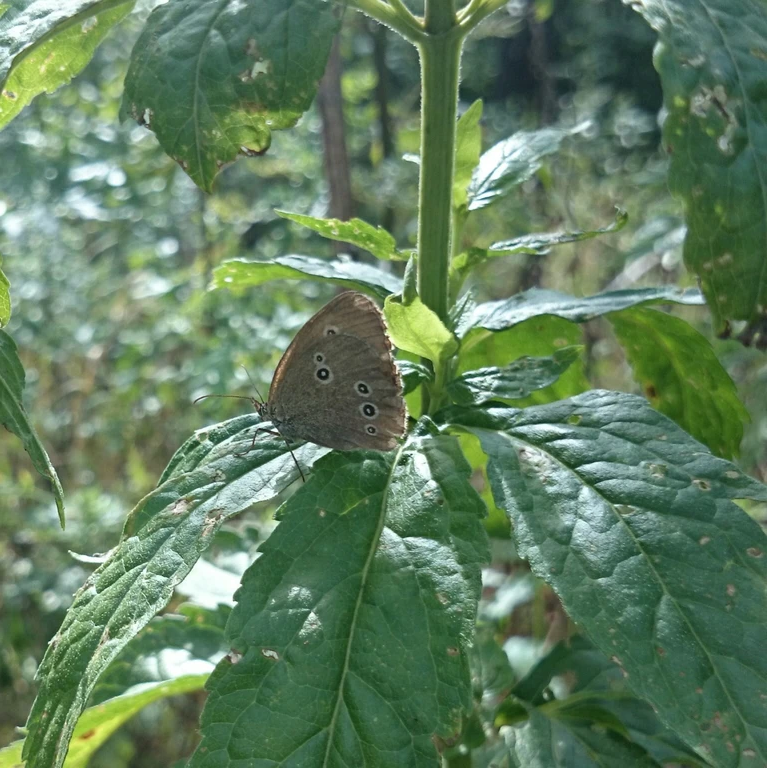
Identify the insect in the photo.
Aphantopus hyperantus
